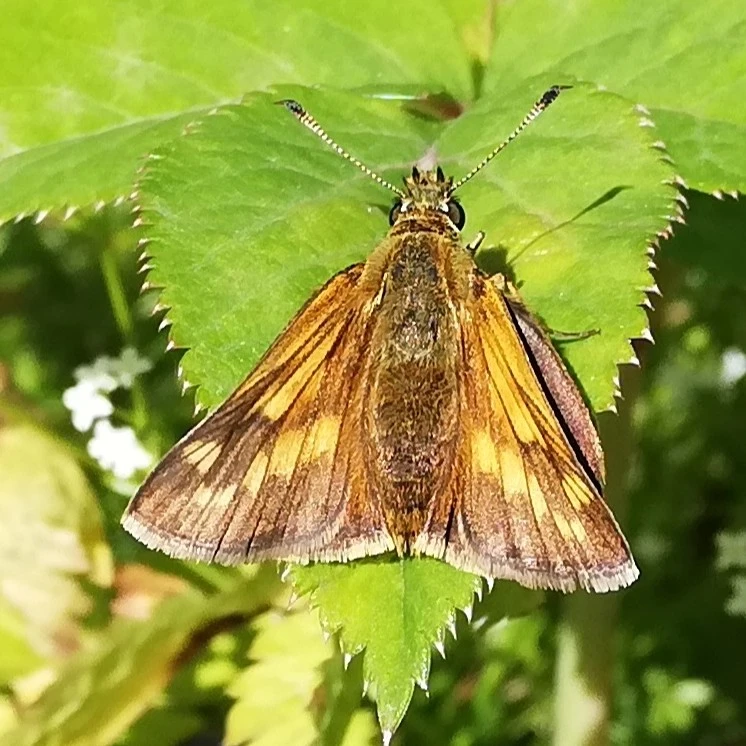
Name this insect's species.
Ochlodes sylvanus (also Ochlodes venata)
